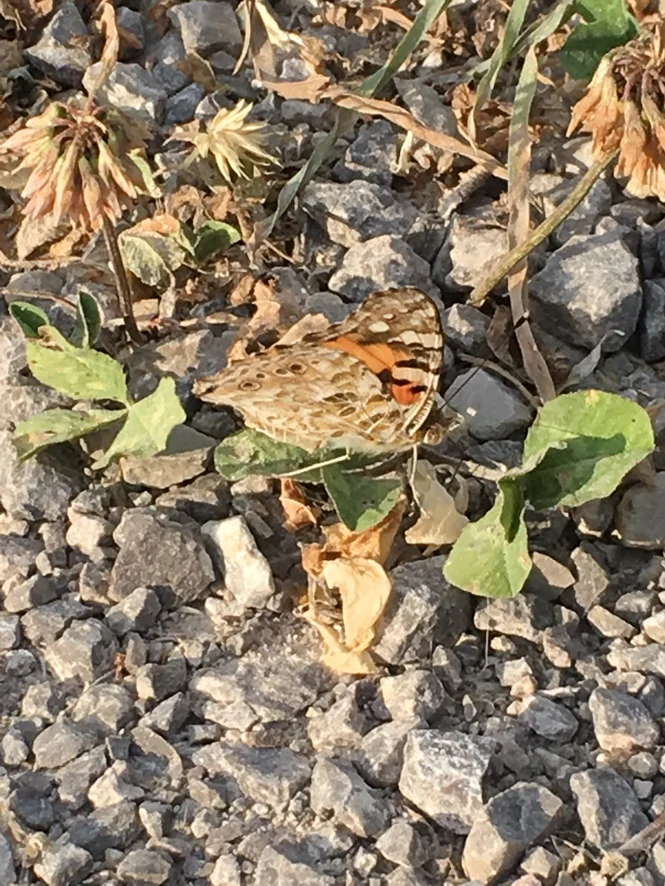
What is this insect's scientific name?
Vanessa cardui
